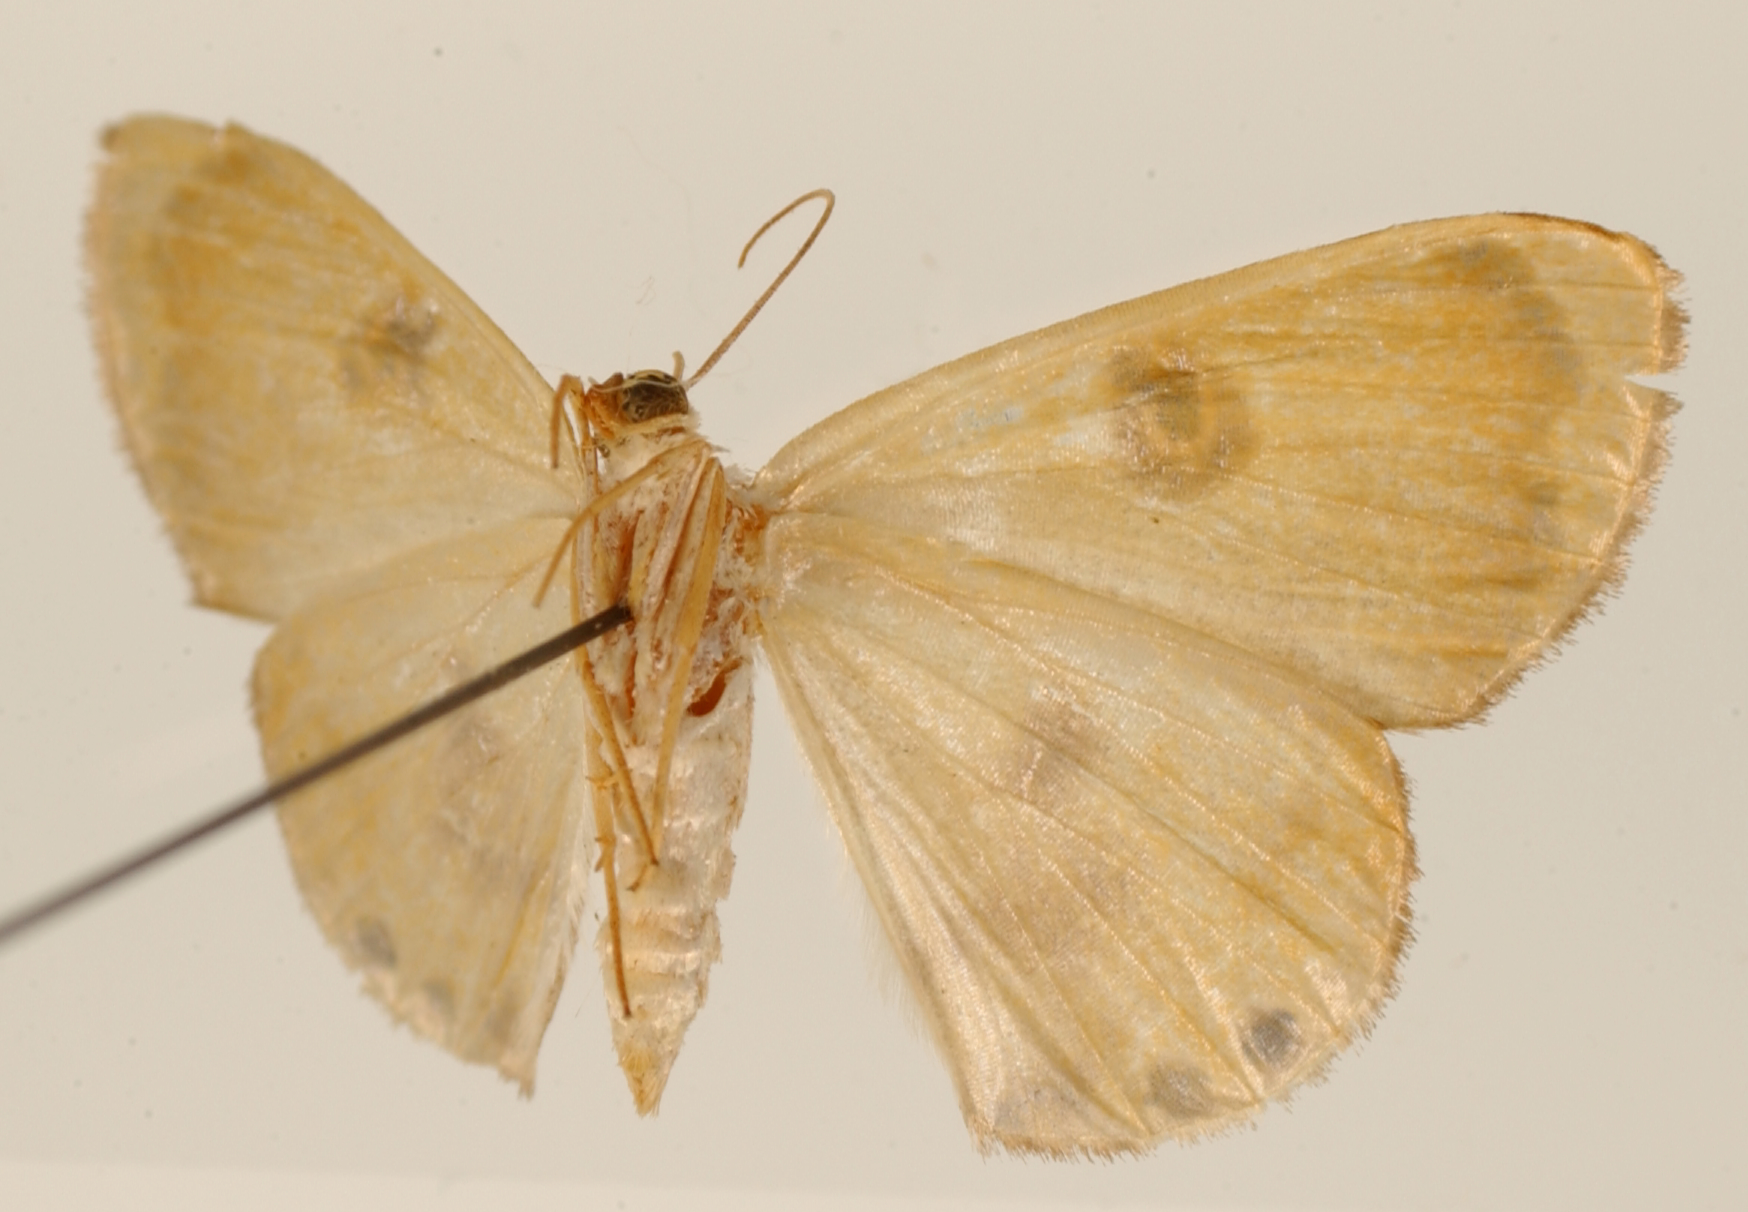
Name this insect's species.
Argyrotome prattaria
